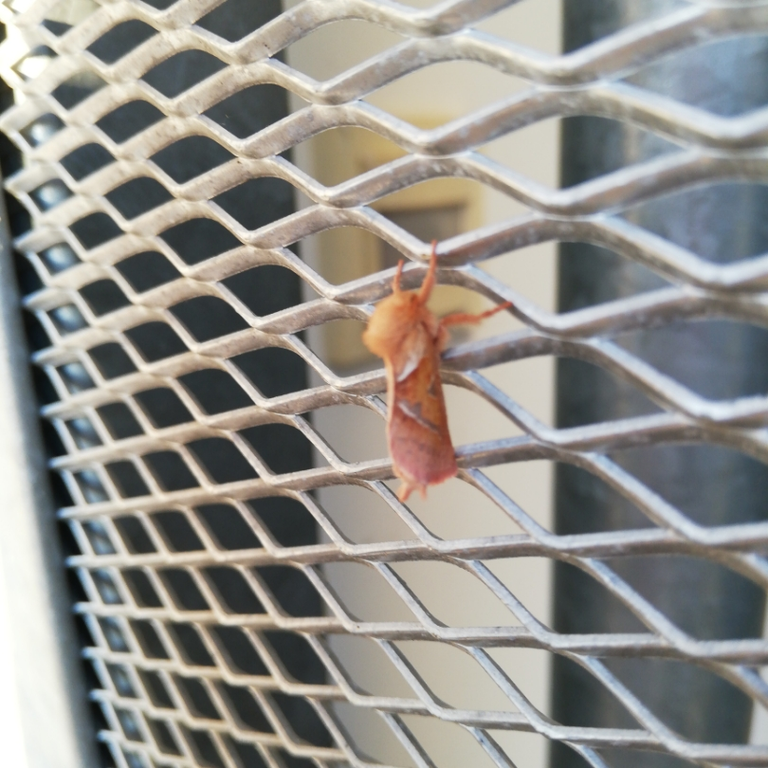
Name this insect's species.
Triodia sylvina
